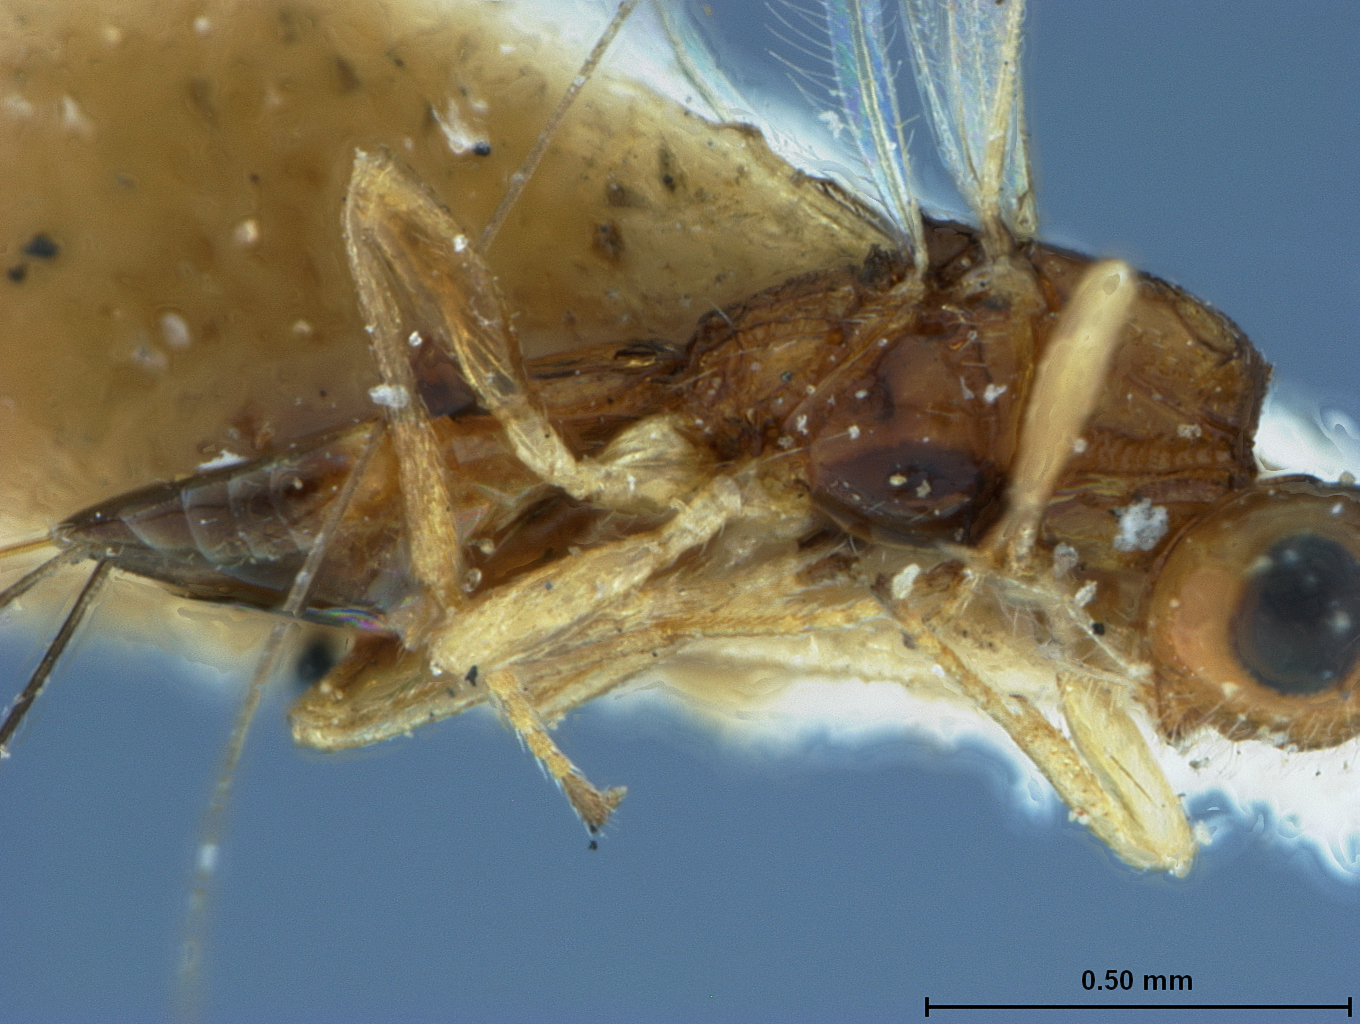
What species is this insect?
Ecphylus terminalis
